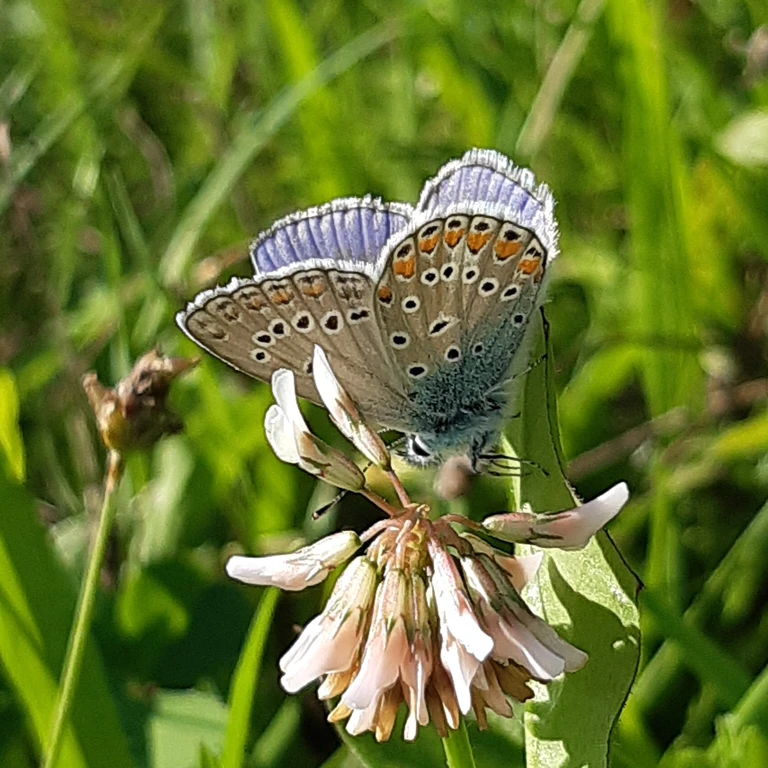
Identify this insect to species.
Polyommatus thersites
